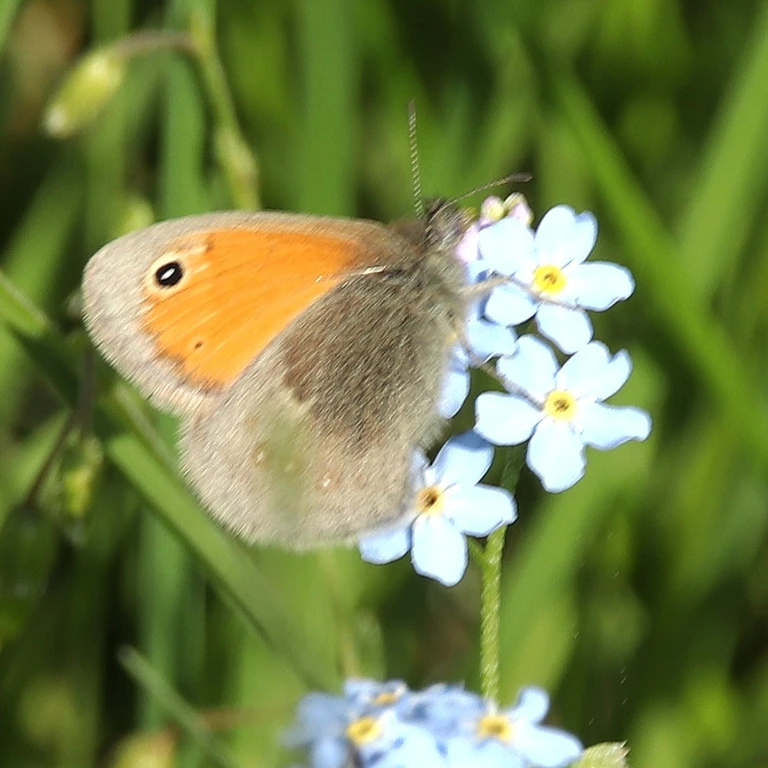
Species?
Coenonympha pamphilus
